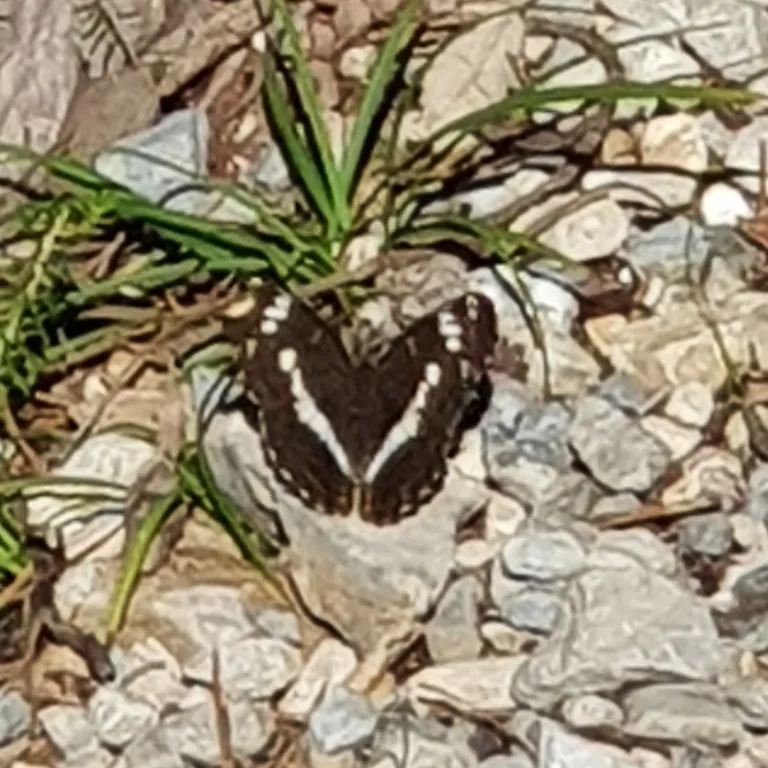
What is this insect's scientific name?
Limenitis camilla (also Ladoga camilla)
